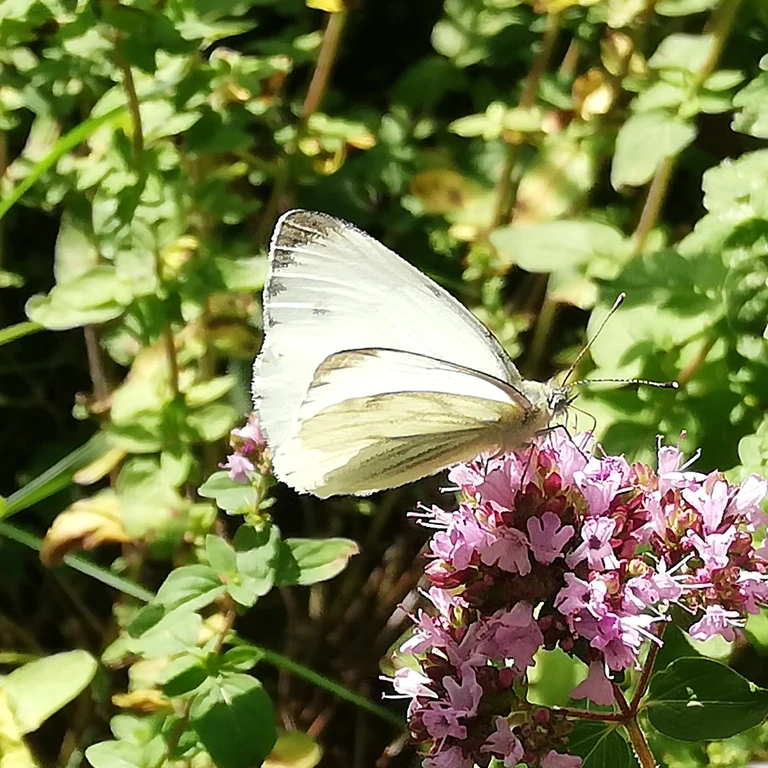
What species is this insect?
Pieris napi
